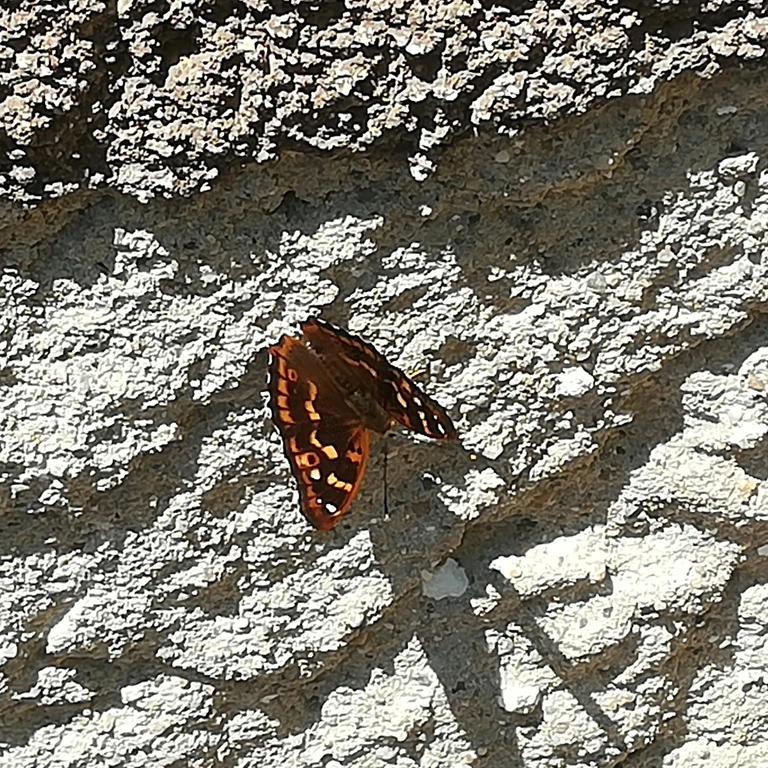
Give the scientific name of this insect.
Apatura ilia
